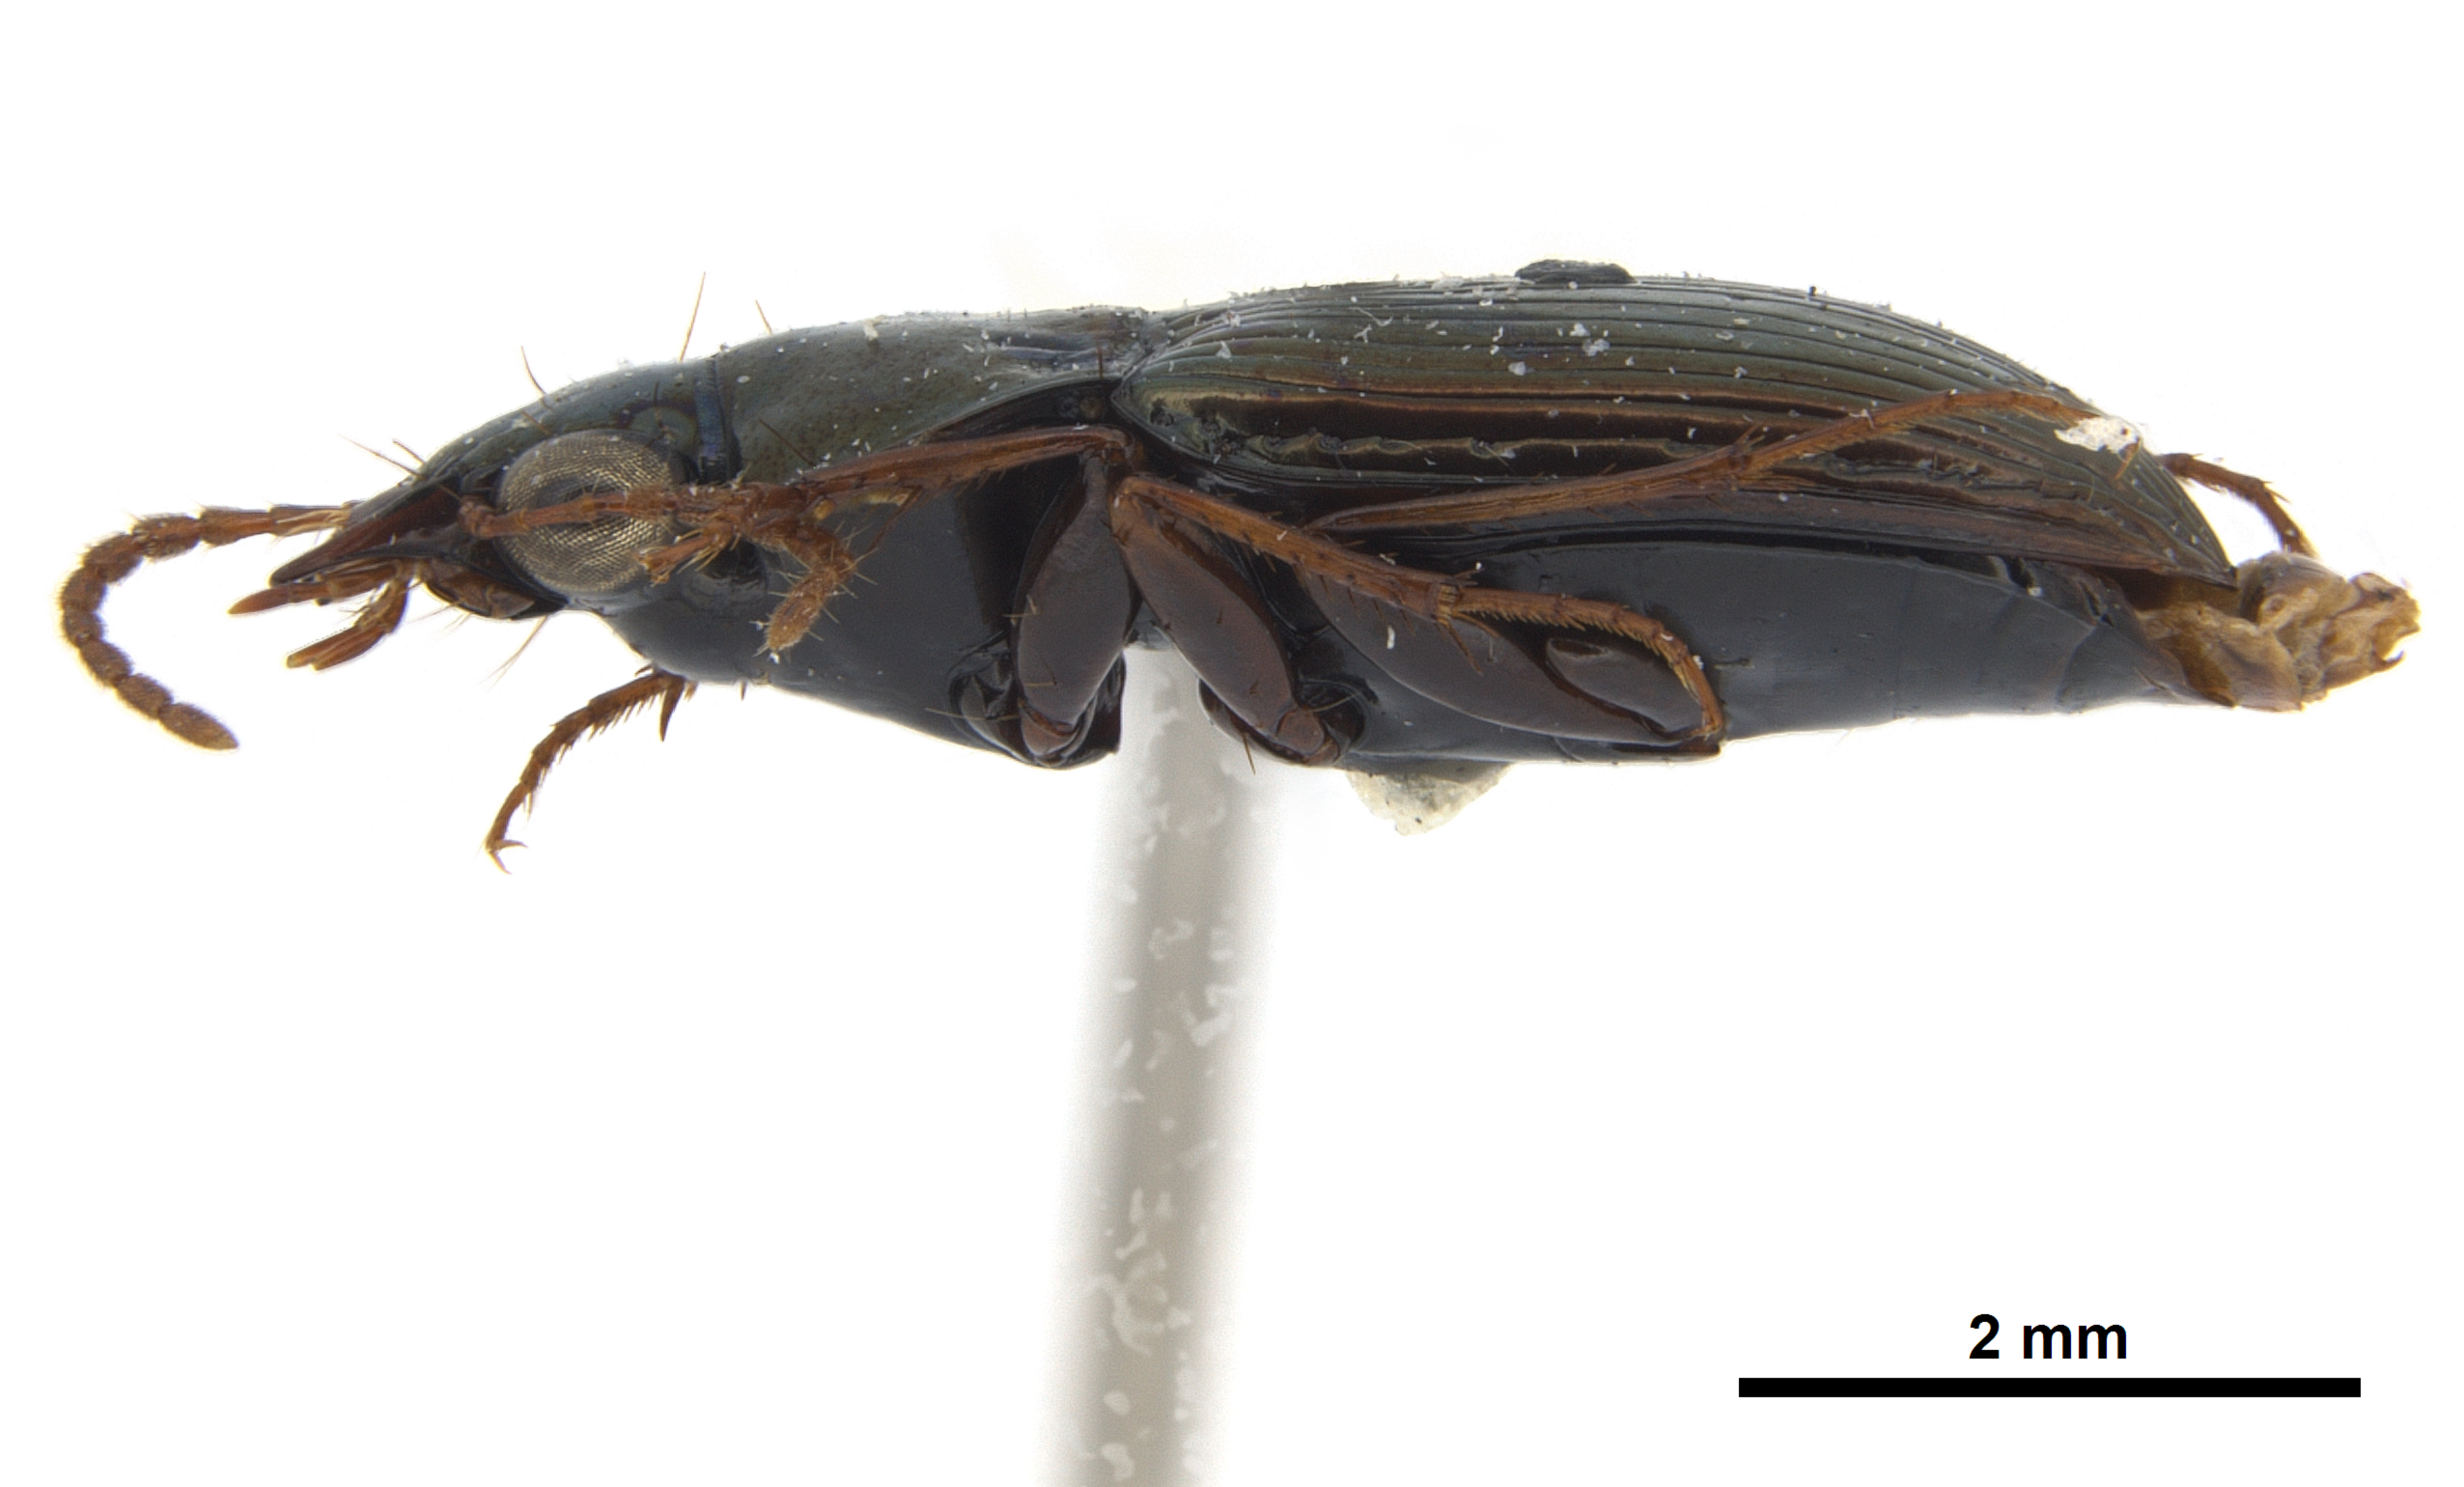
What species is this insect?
Abaris aenea
